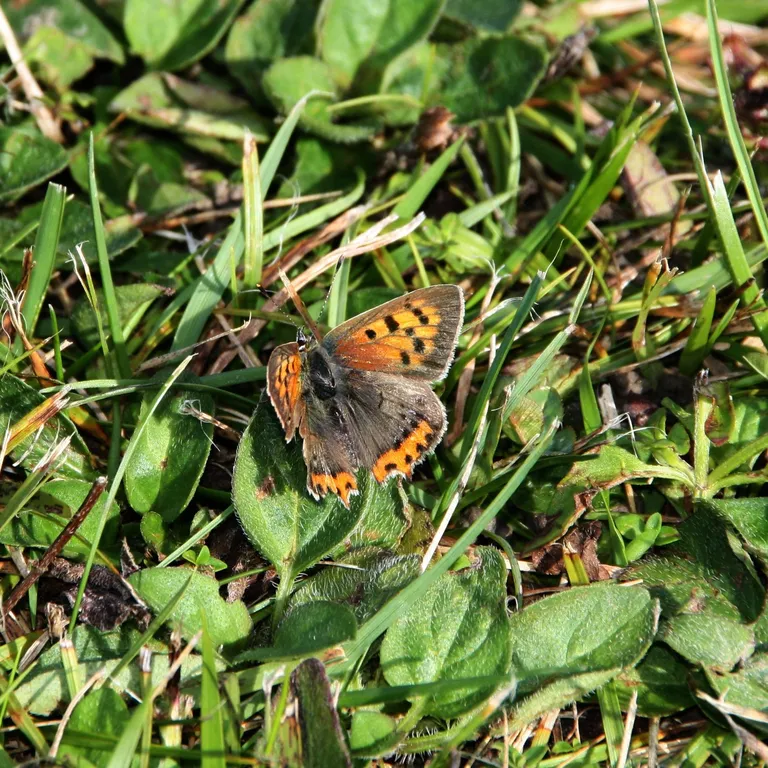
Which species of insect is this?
Lycaena phlaeas
